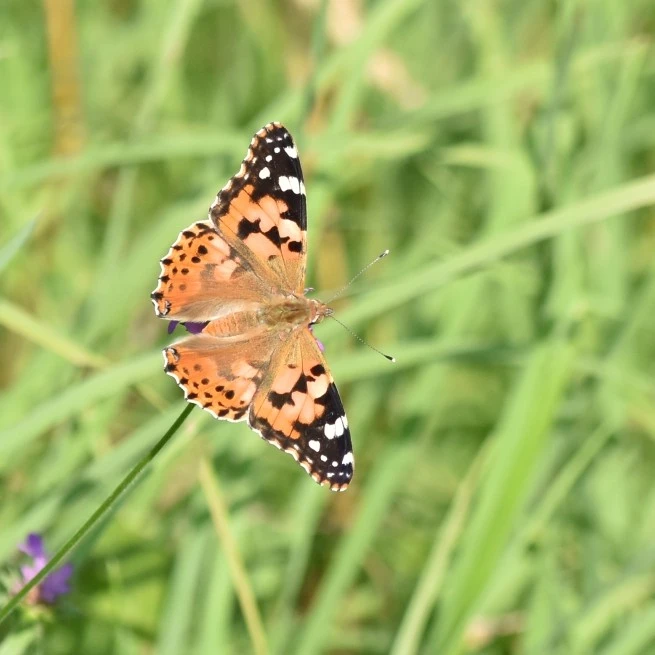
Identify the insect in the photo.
Vanessa cardui
